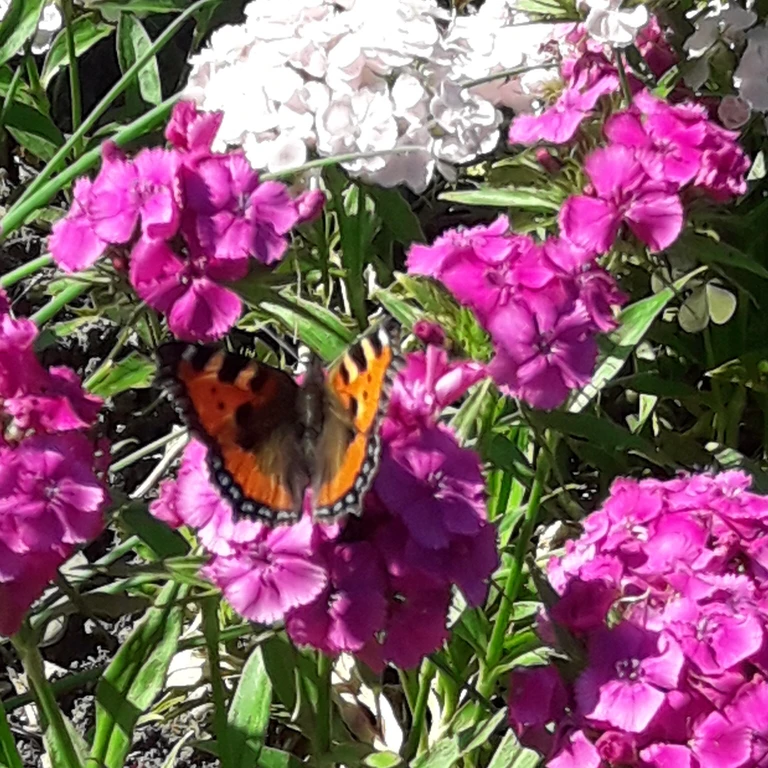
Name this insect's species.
Aglais urticae
